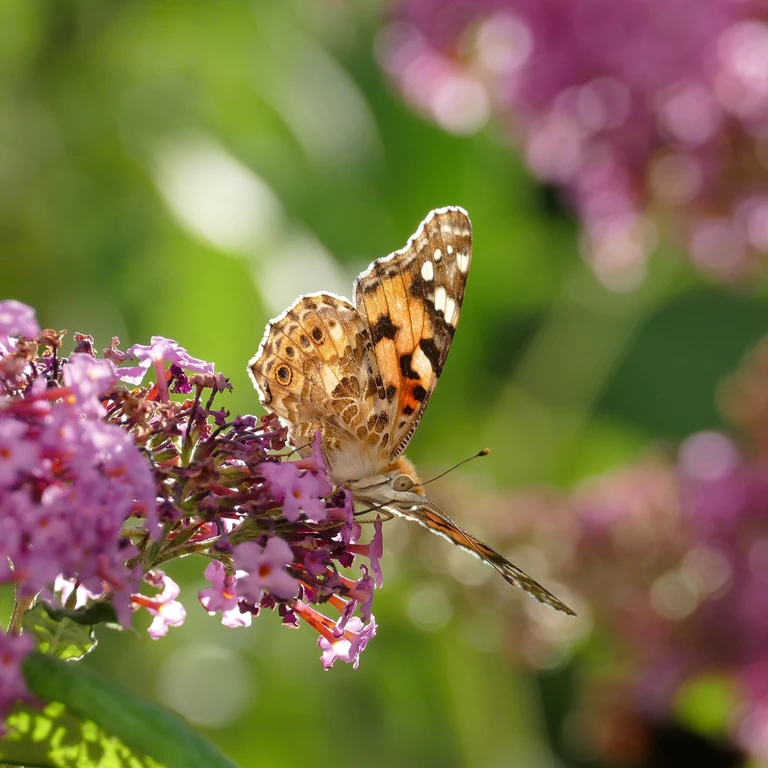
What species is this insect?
Vanessa cardui
